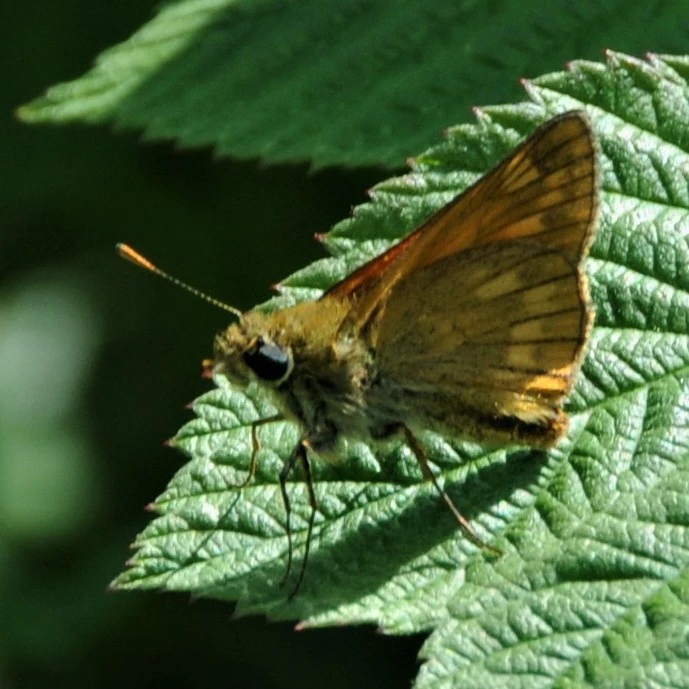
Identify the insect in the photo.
Ochlodes sylvanus (also Ochlodes venata)
